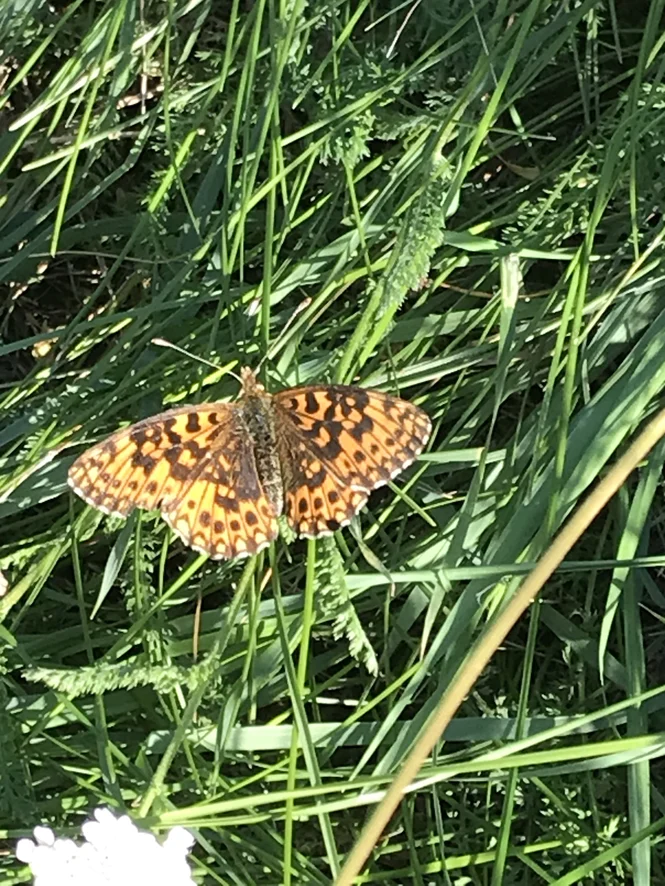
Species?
Boloria dia
